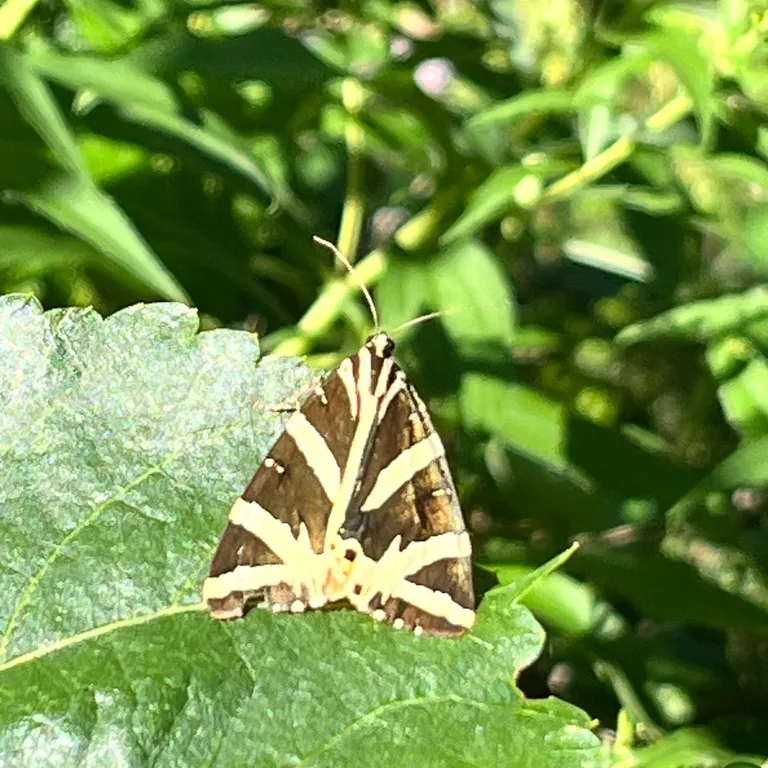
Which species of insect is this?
Euplagia quadripunctaria
